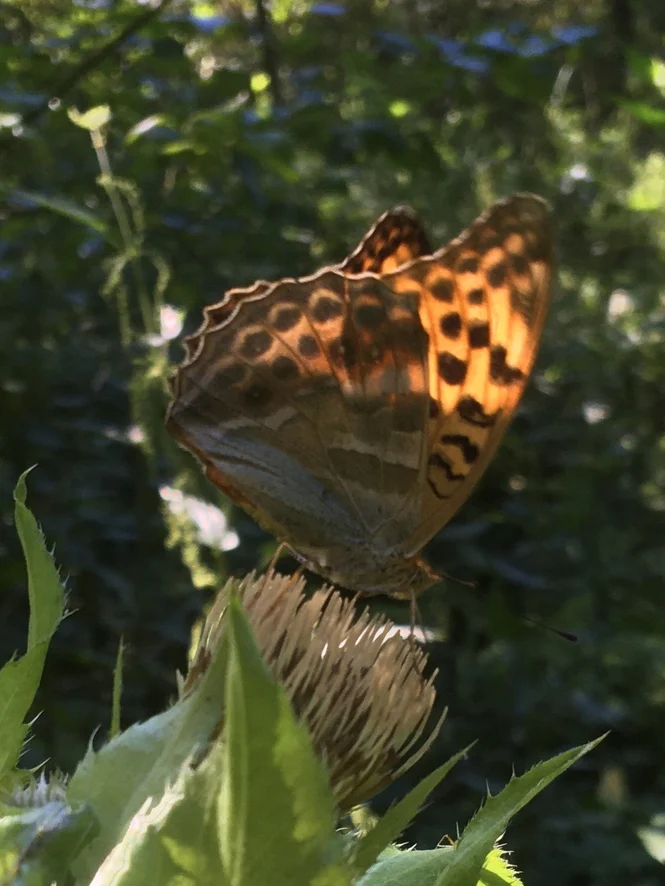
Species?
Argynnis paphia
